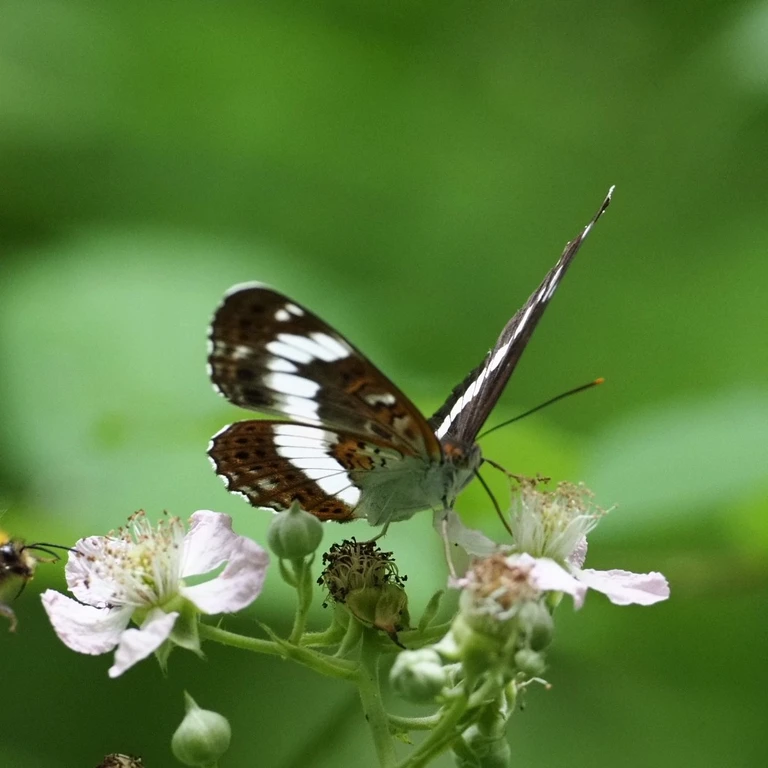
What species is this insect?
Limenitis camilla (also Ladoga camilla)
